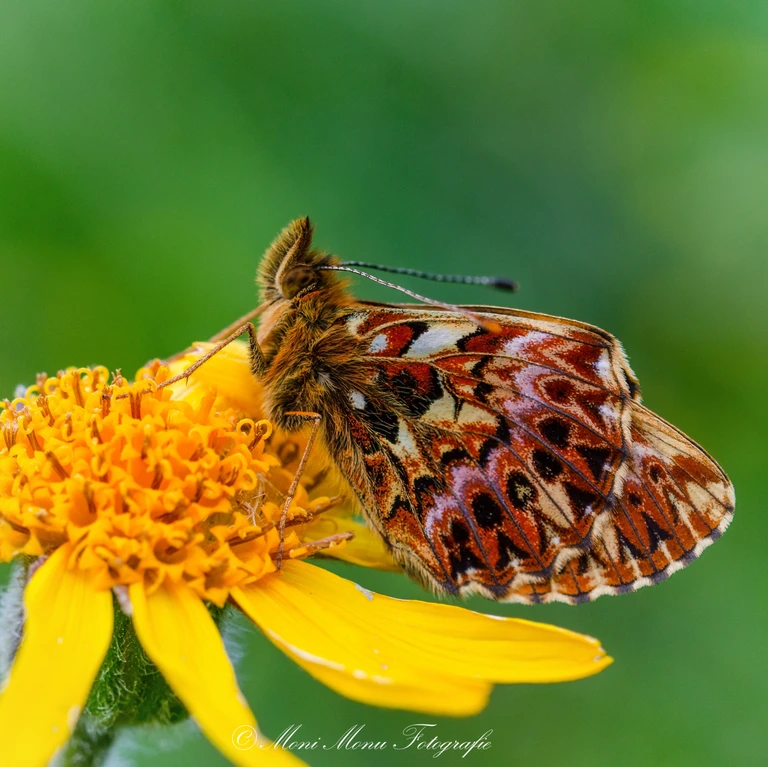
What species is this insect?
Boloria titania
